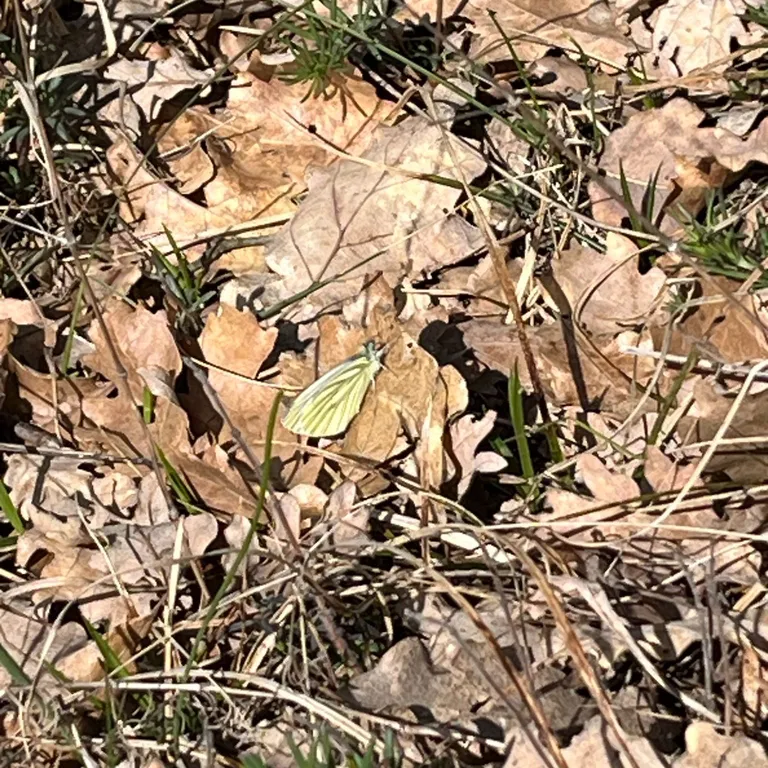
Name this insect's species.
Pieris napi
